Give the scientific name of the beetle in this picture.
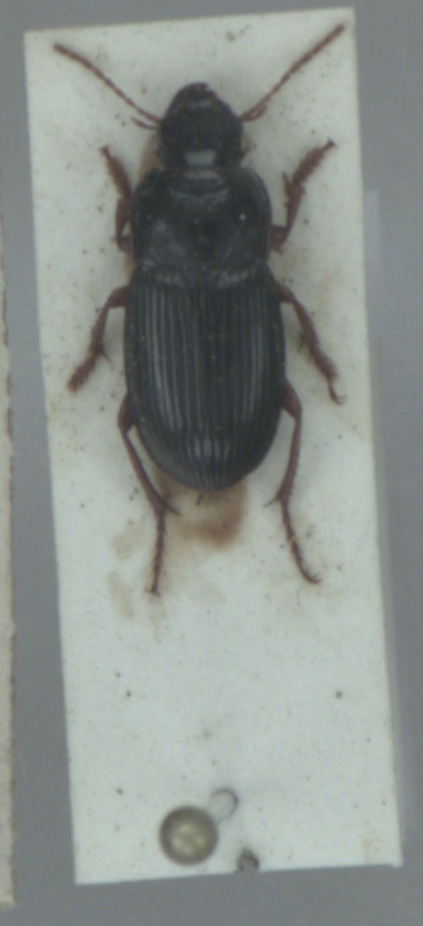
Harpalus latus
